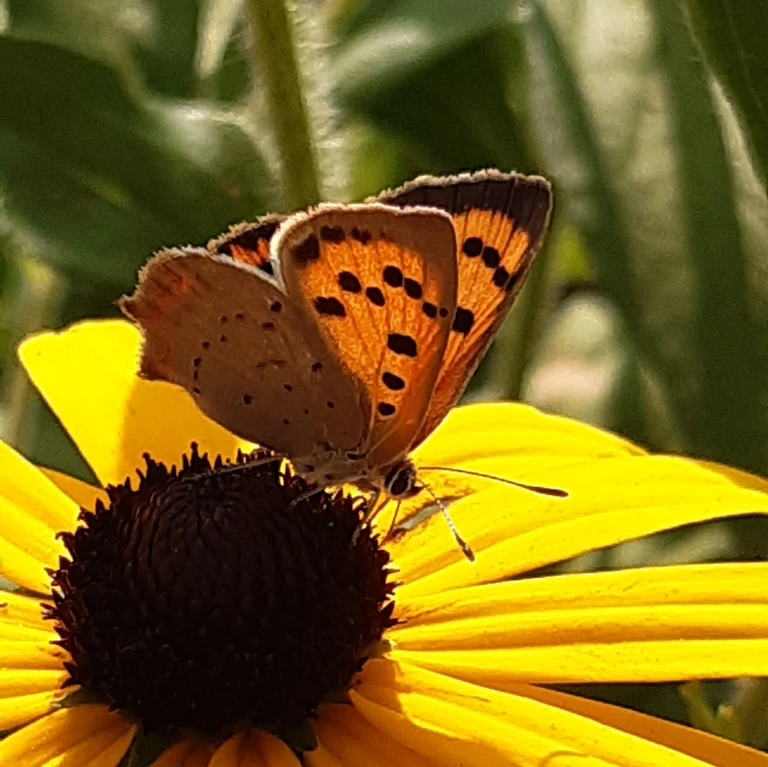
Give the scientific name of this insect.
Lycaena phlaeas
